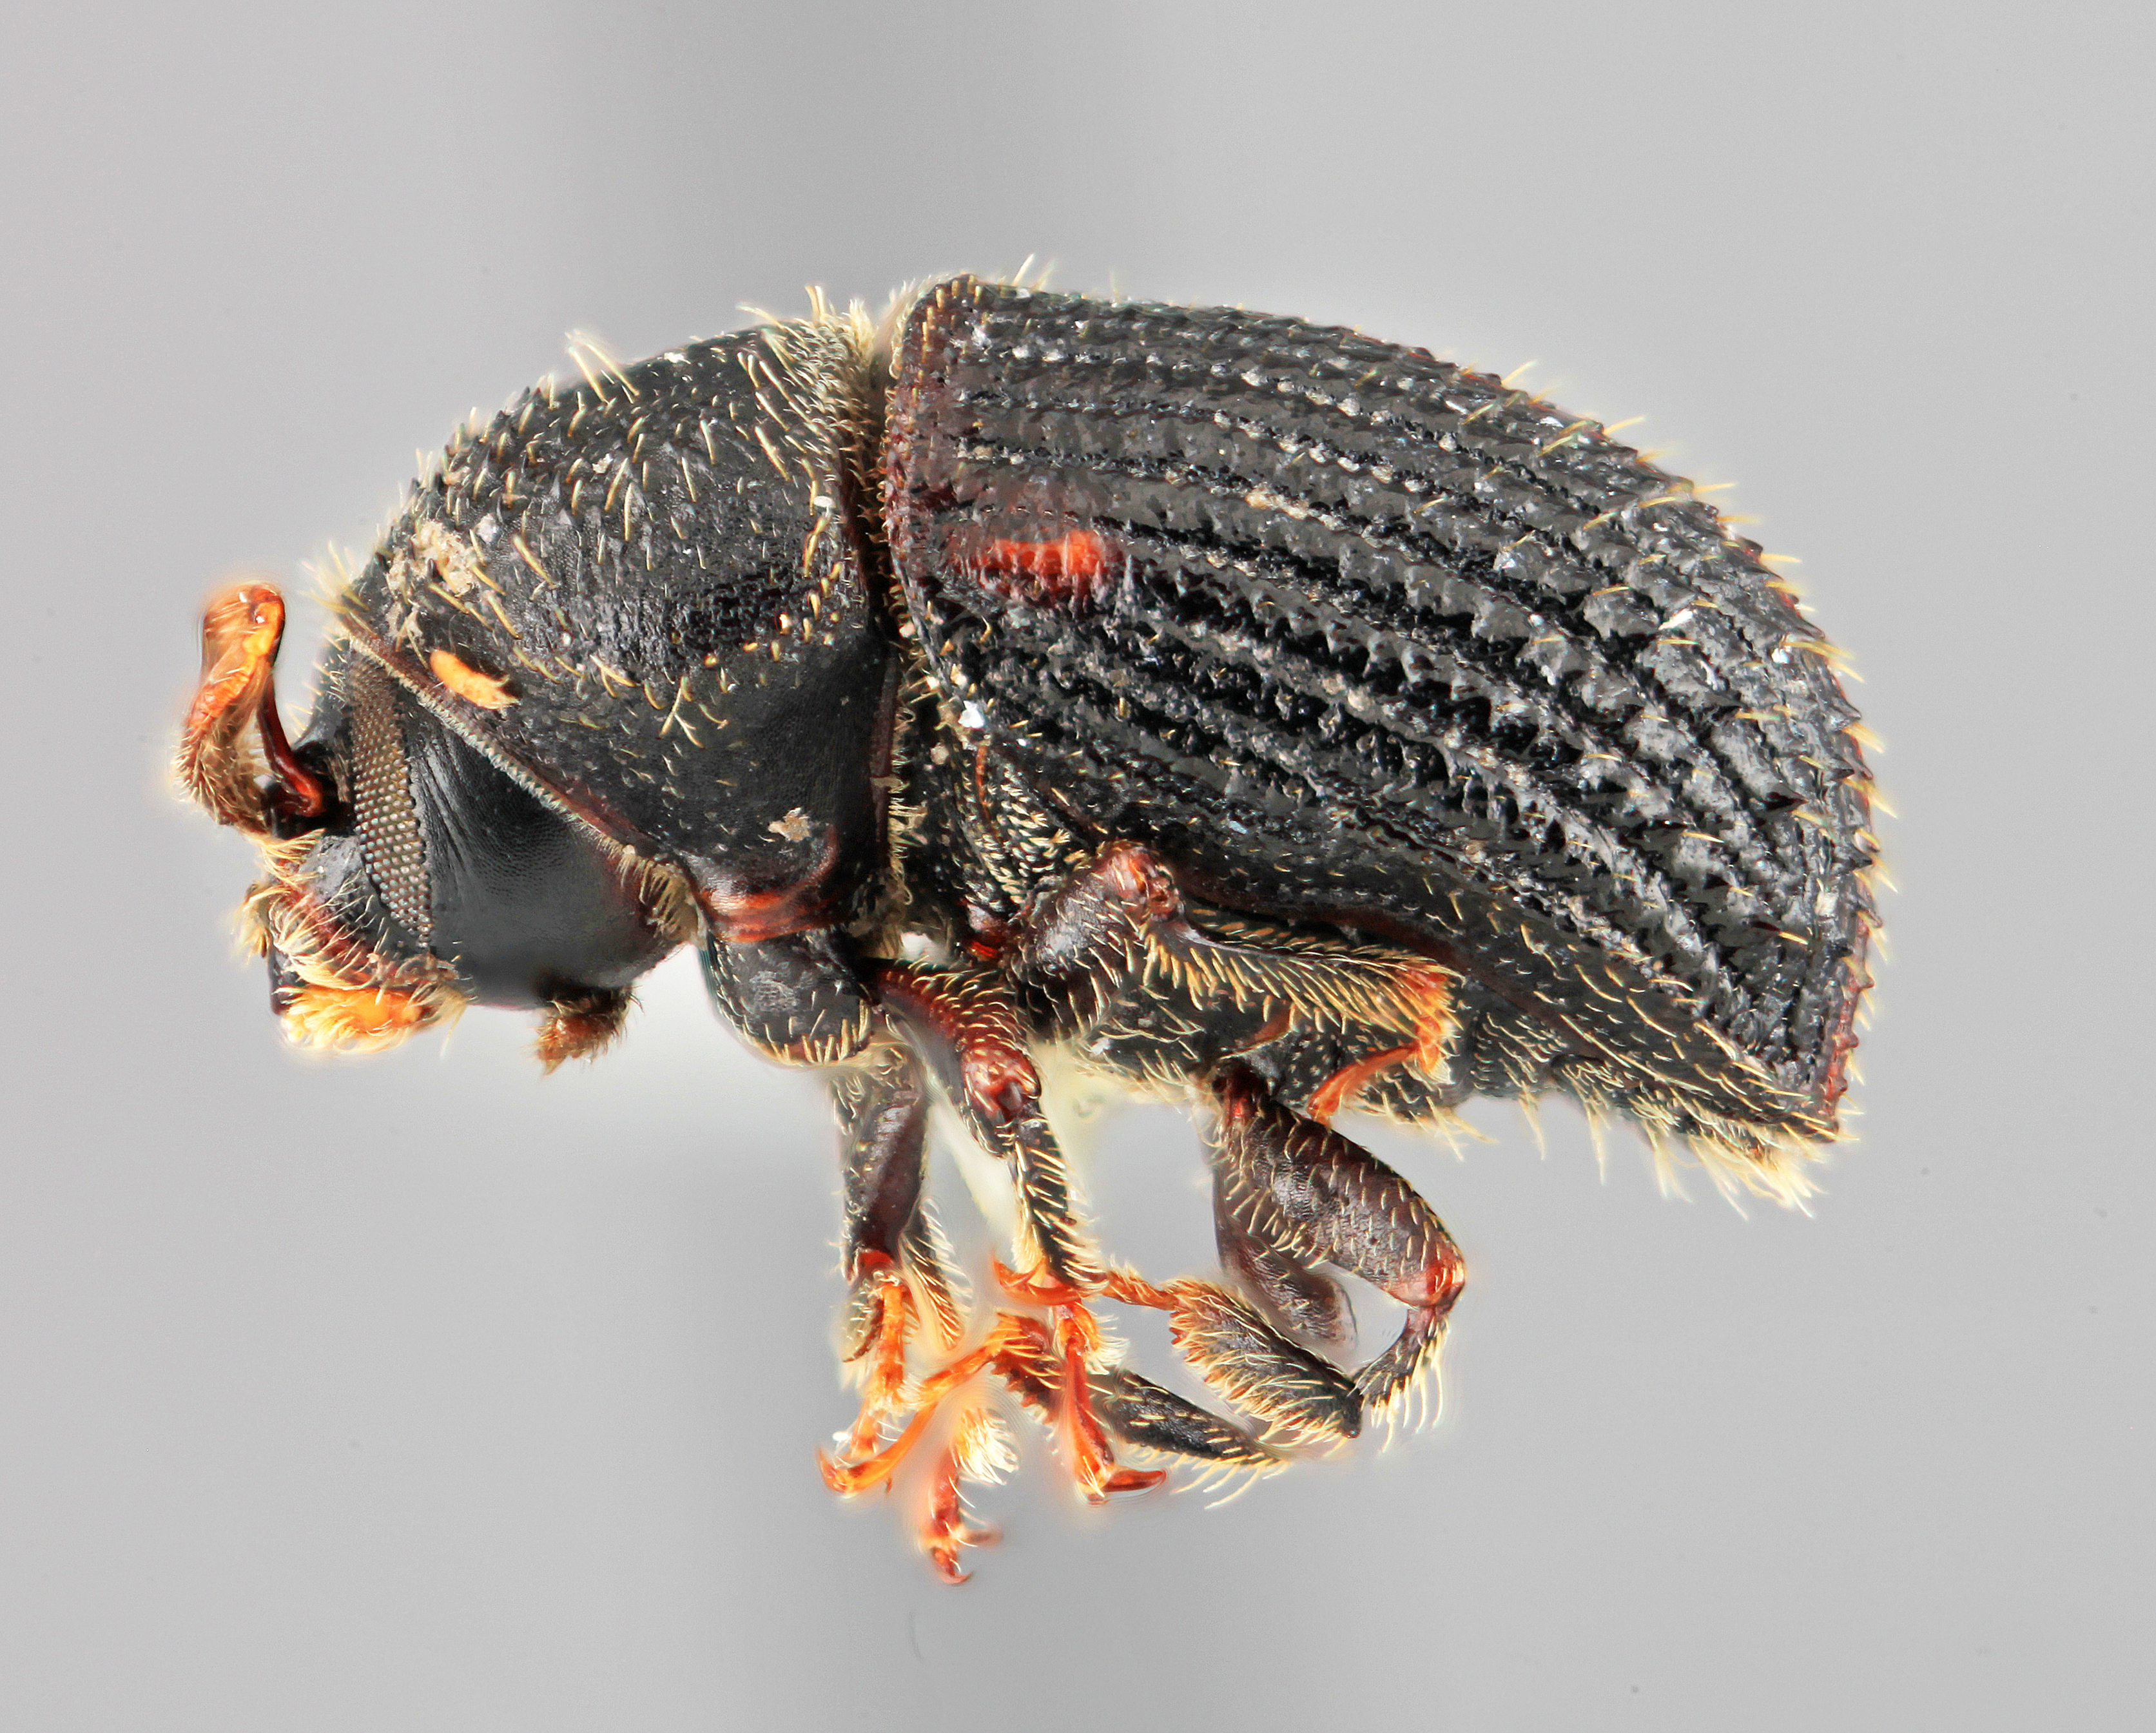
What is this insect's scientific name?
Phloeotribus remorsus
